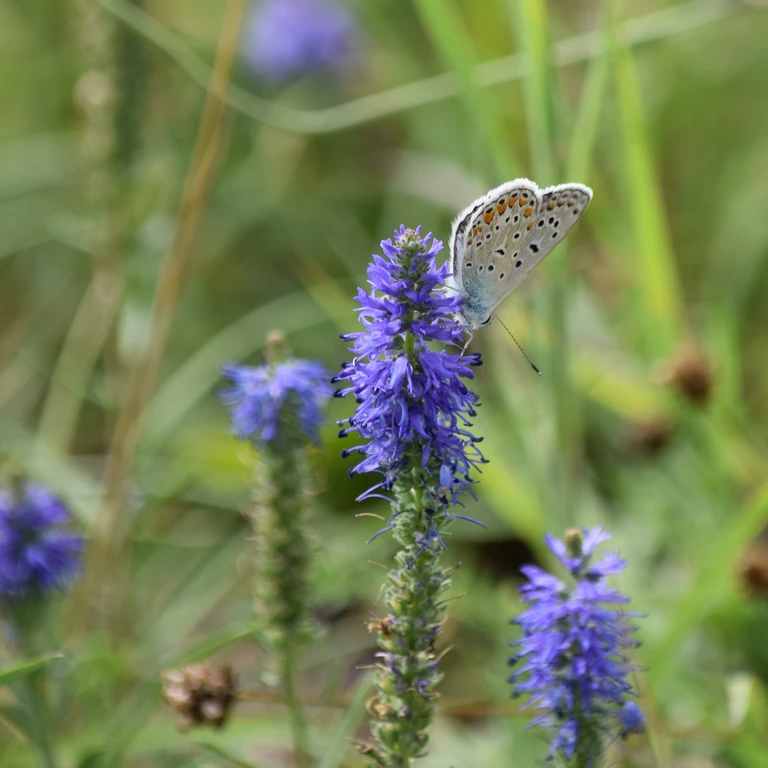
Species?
Polyommatus icarus
